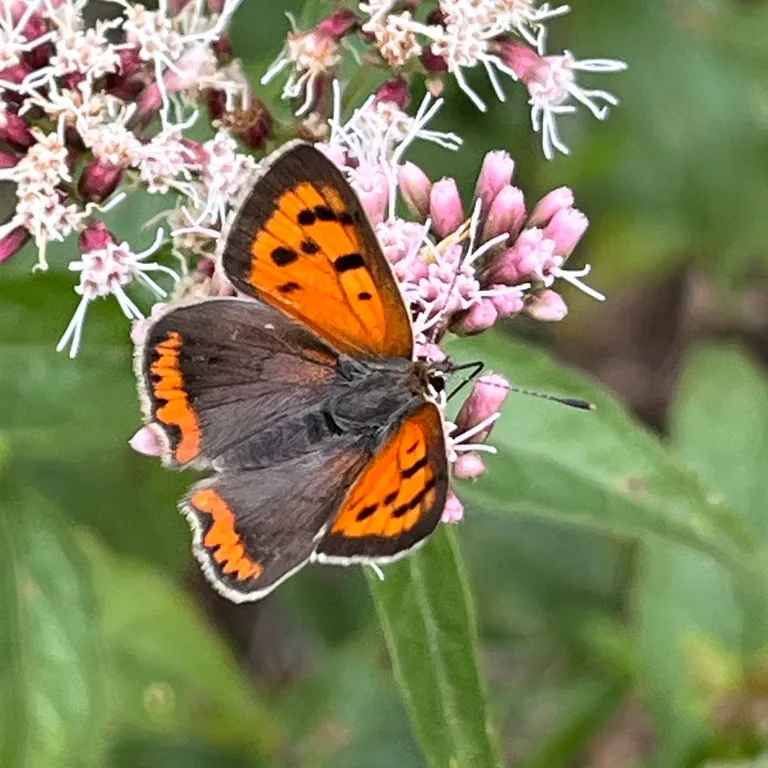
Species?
Lycaena phlaeas
